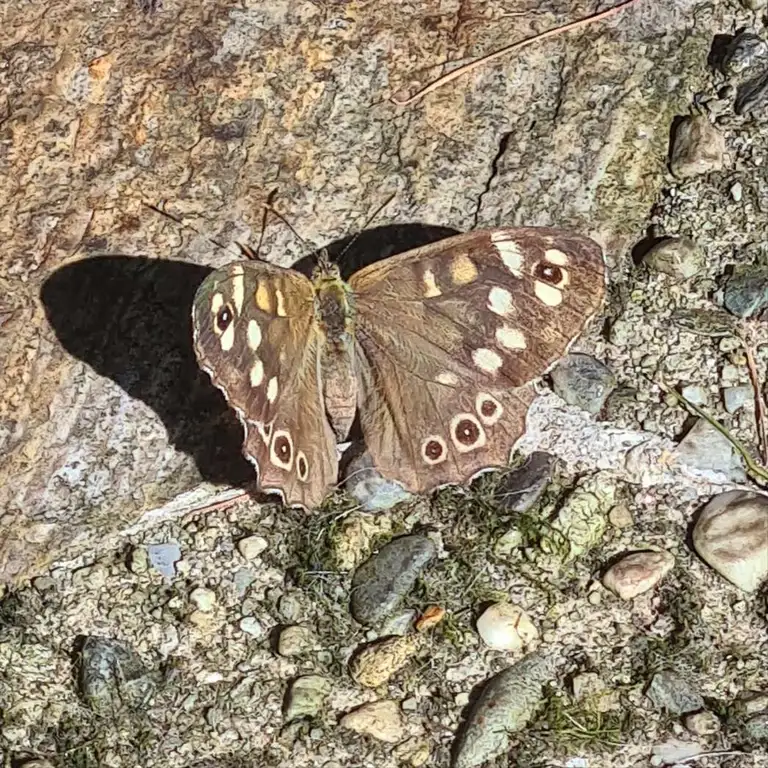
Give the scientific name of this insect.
Pararge aegeria
